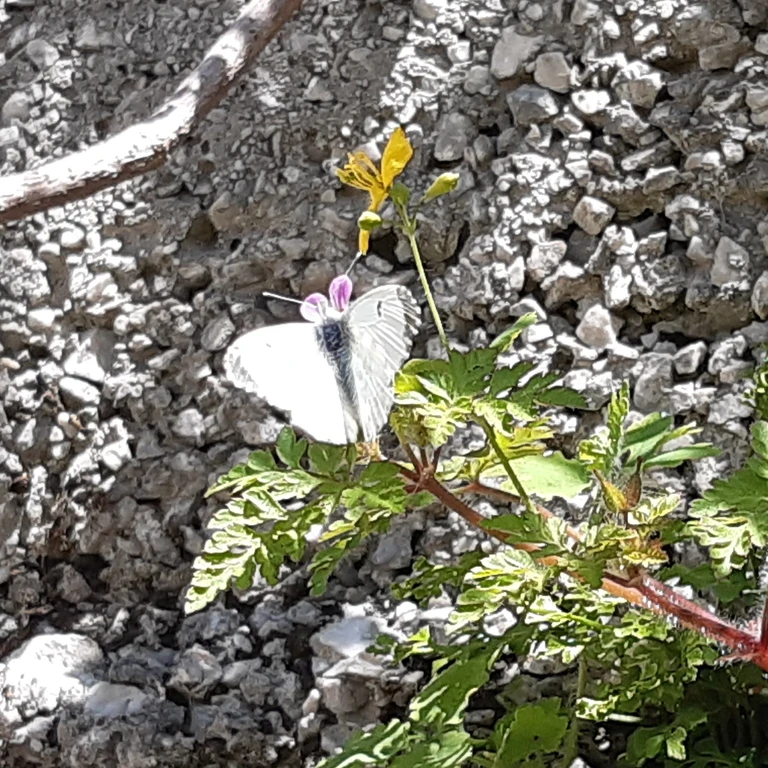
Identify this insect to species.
Anthocharis cardamines
